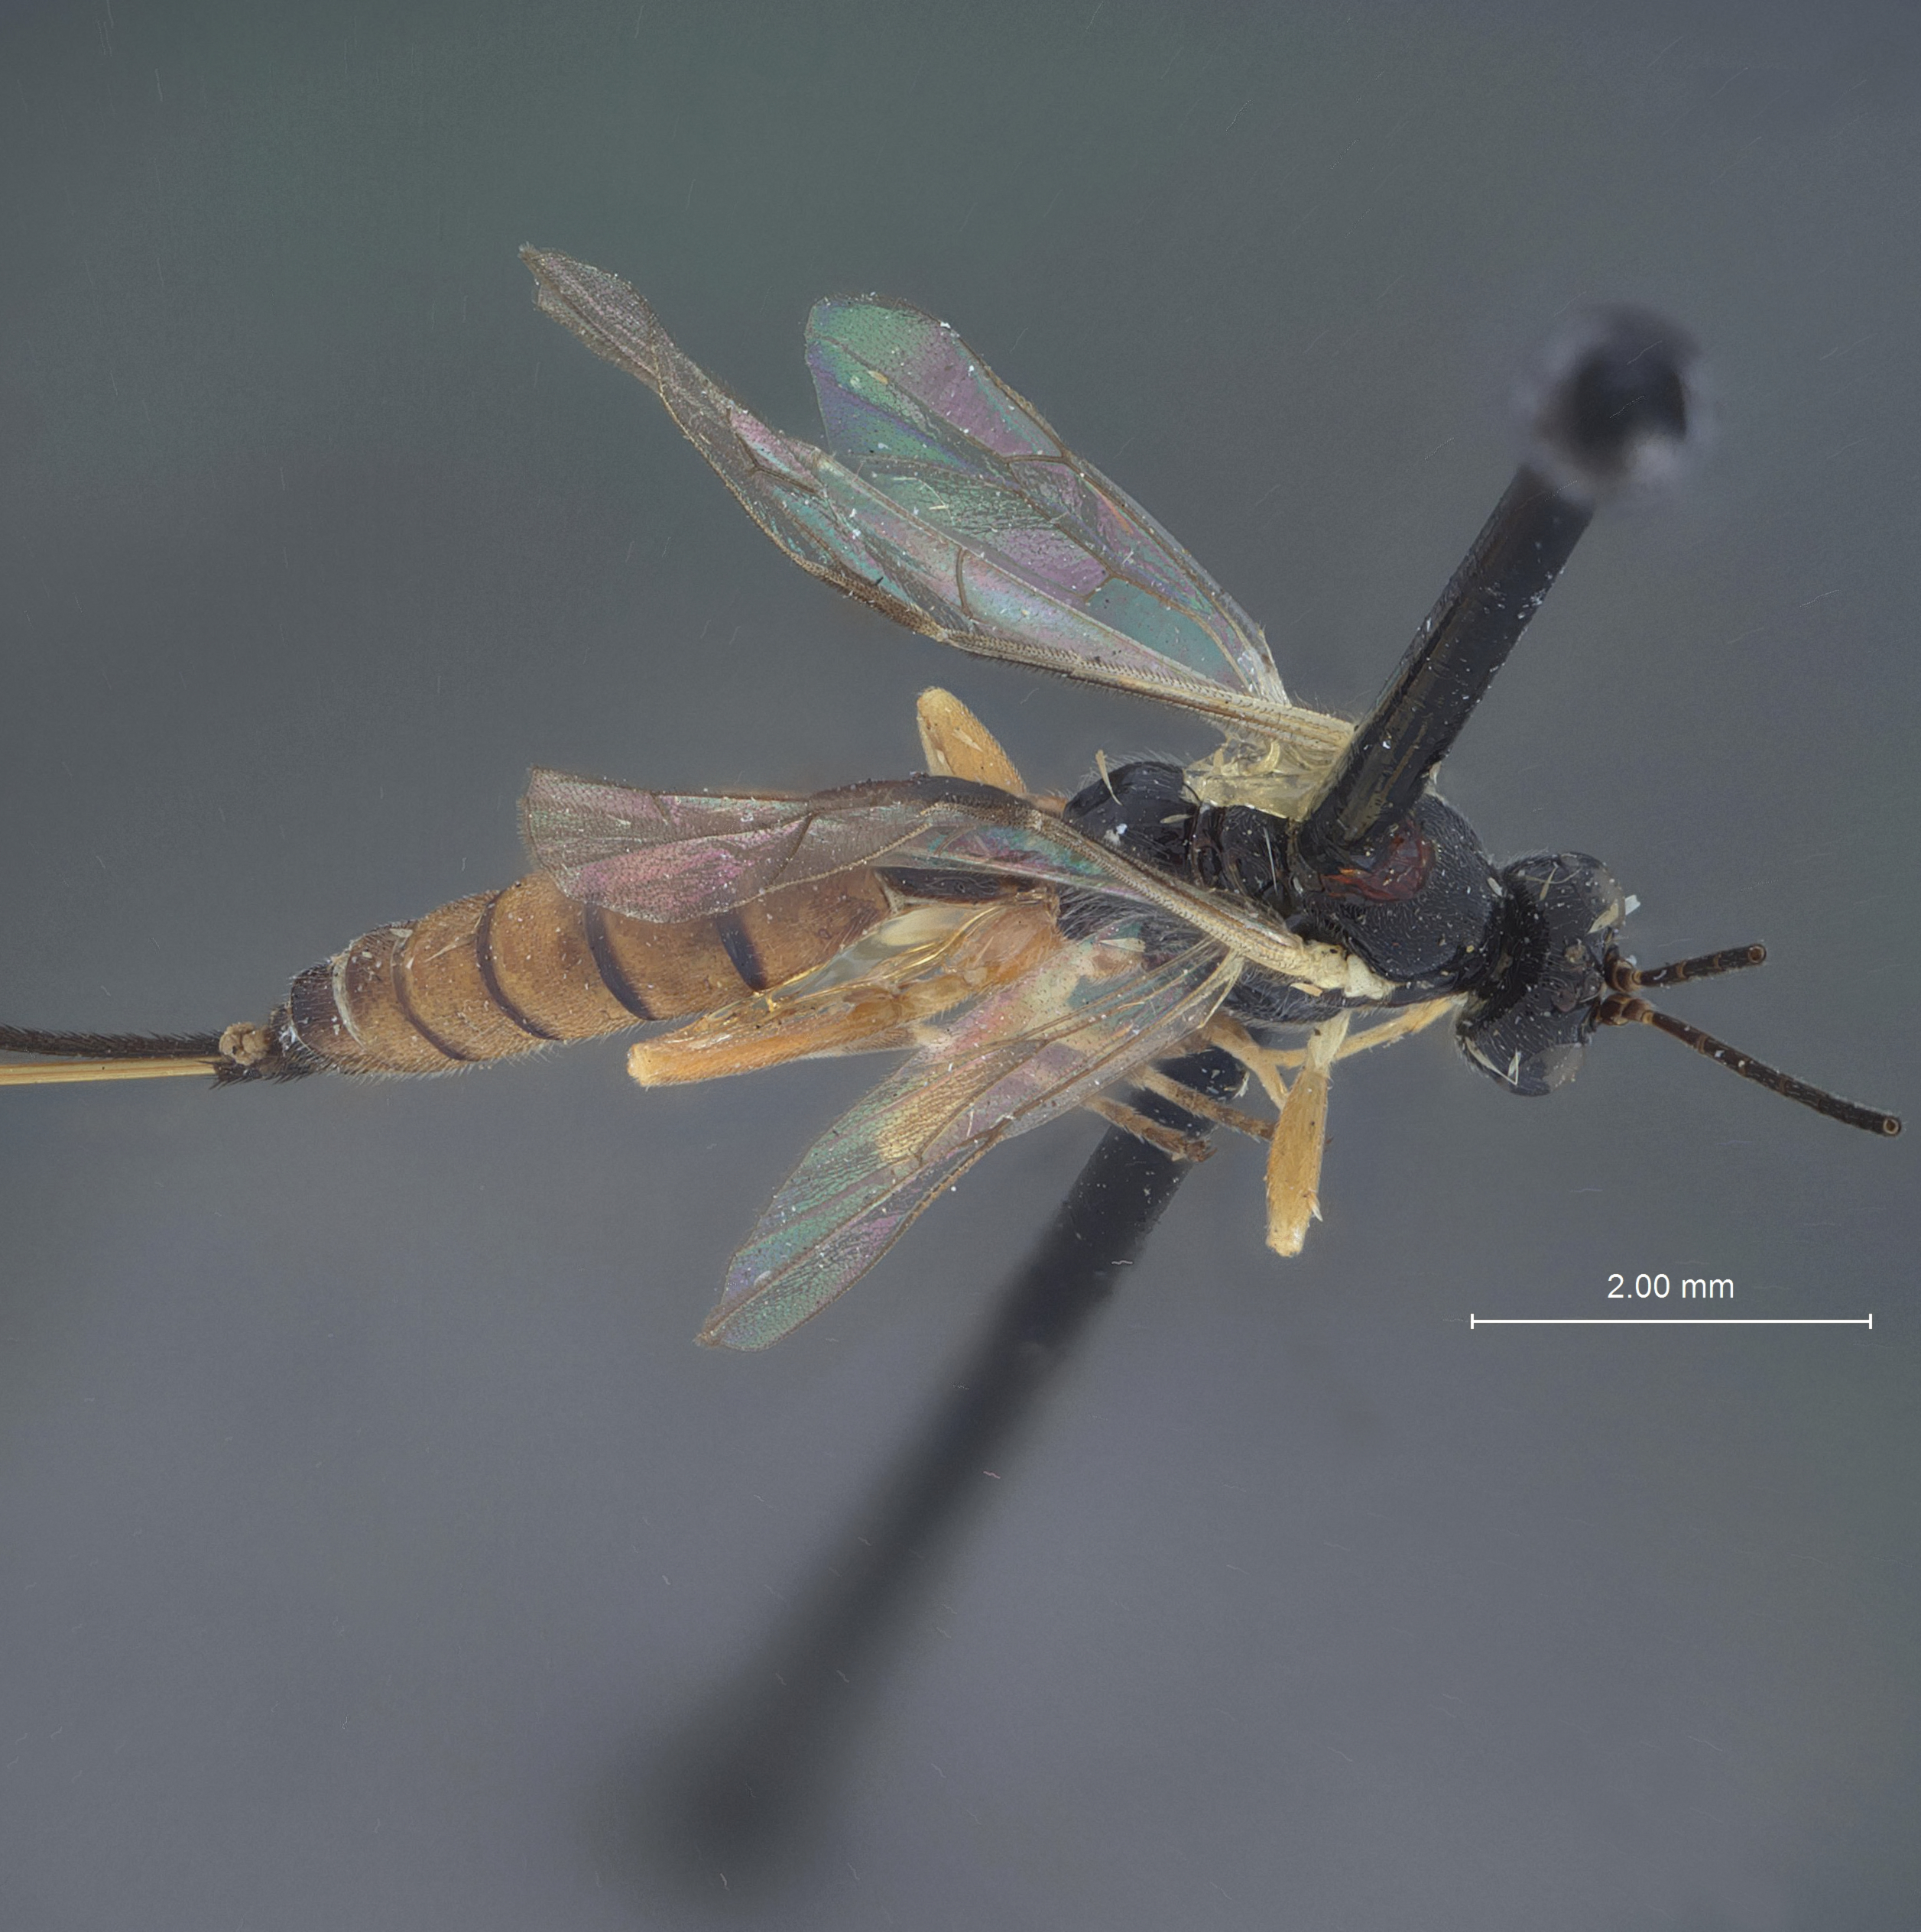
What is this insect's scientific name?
Epiurus innominatus
